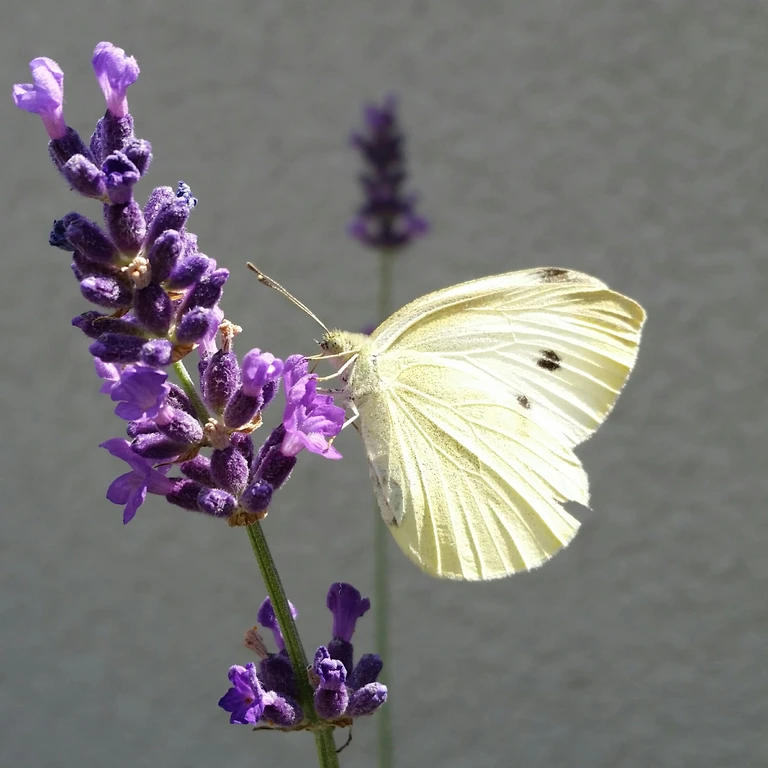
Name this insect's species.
Pieris rapae
